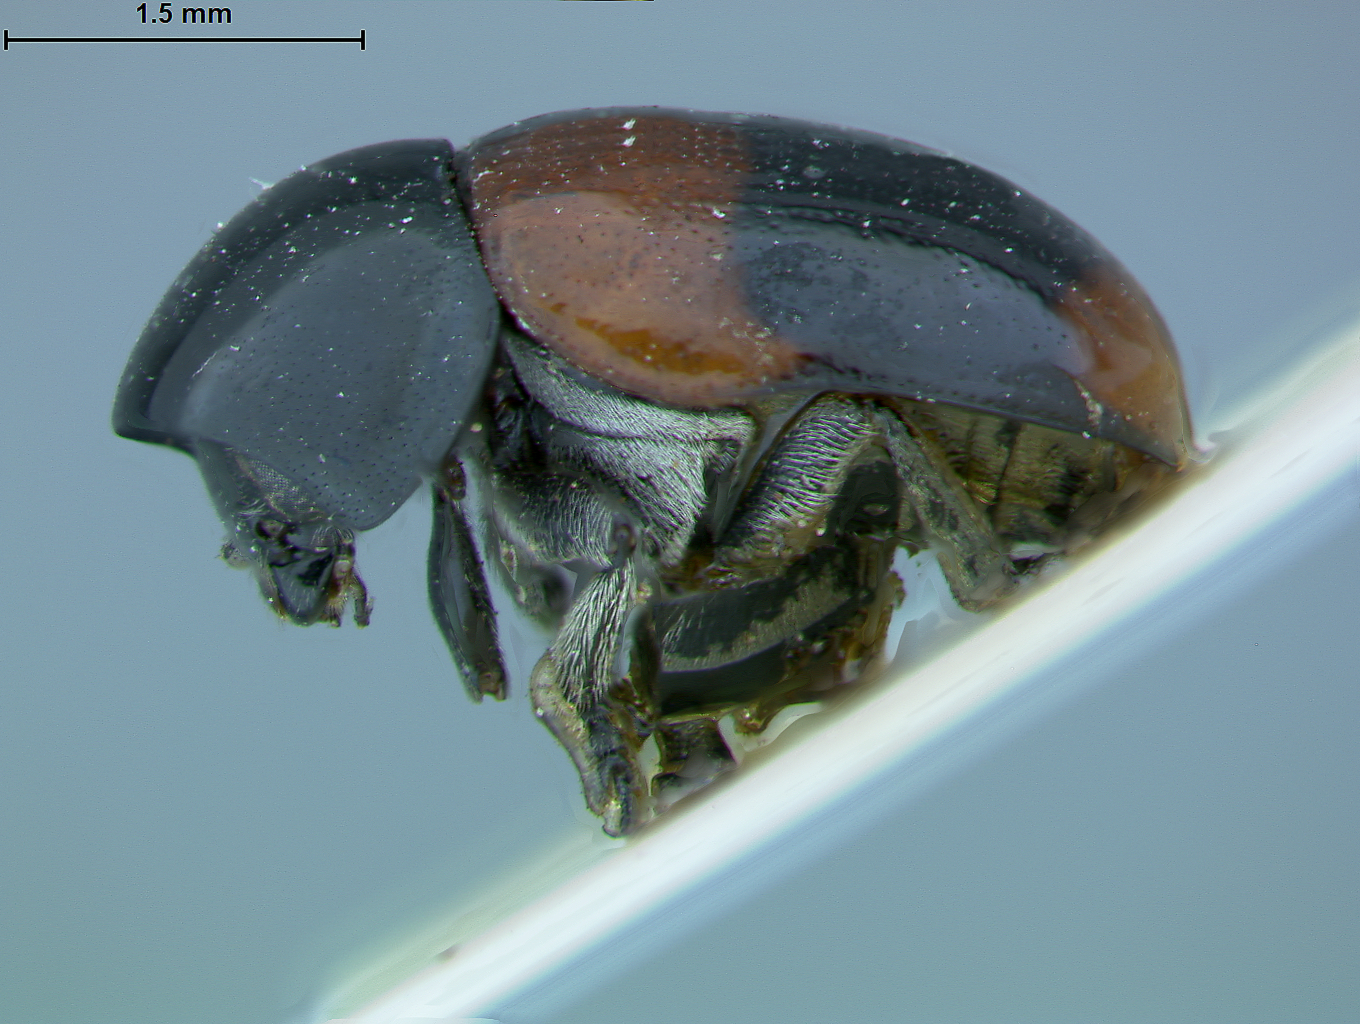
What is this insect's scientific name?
Babia magnicollis
